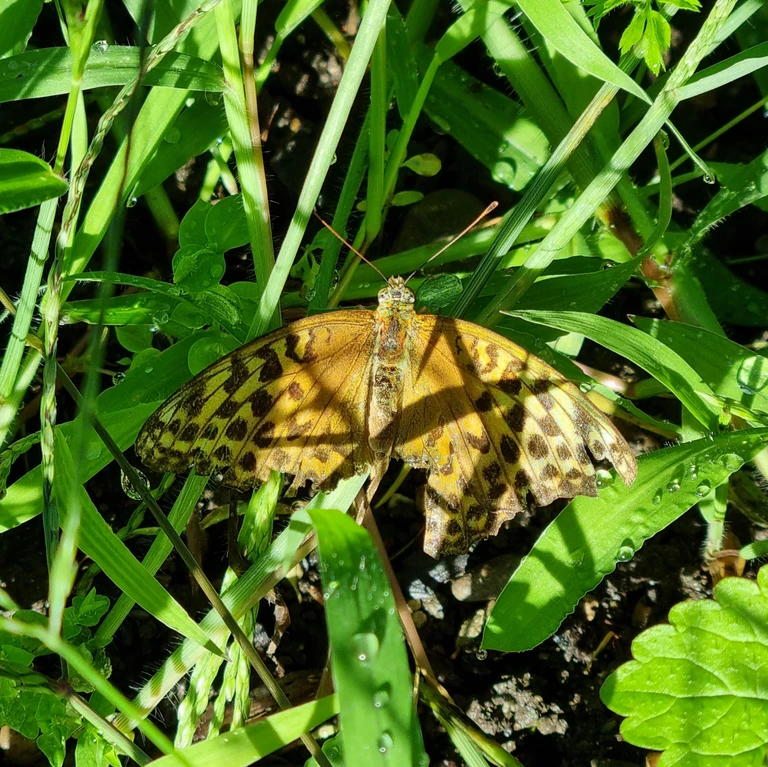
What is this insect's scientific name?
Argynnis paphia
